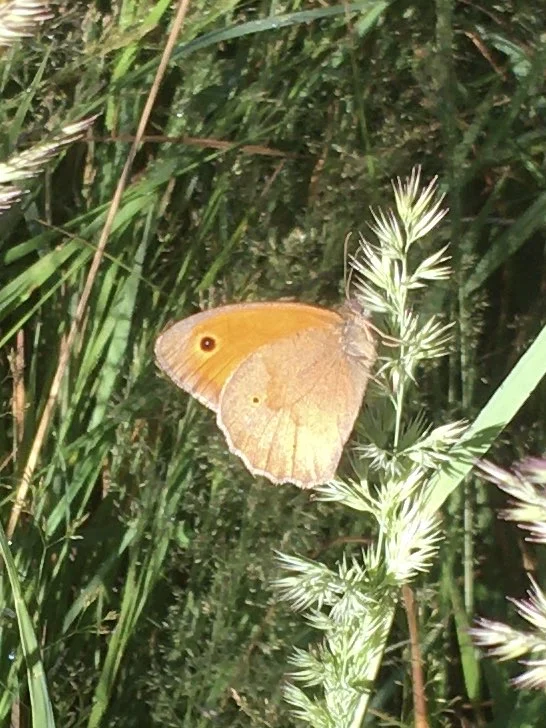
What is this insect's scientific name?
Maniola jurtina
